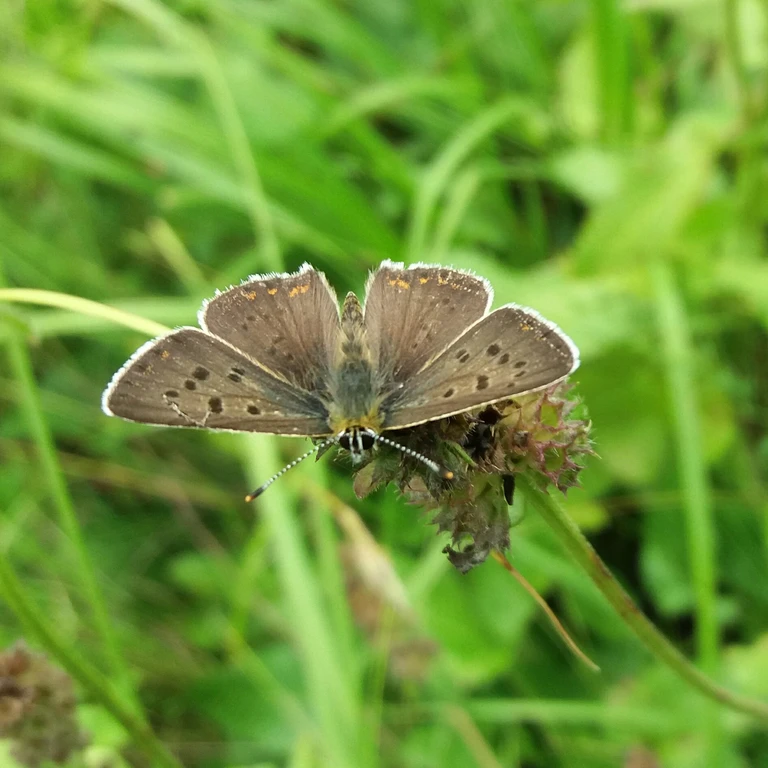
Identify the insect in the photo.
Lycaena tityrus (also Loweia tityrus)
